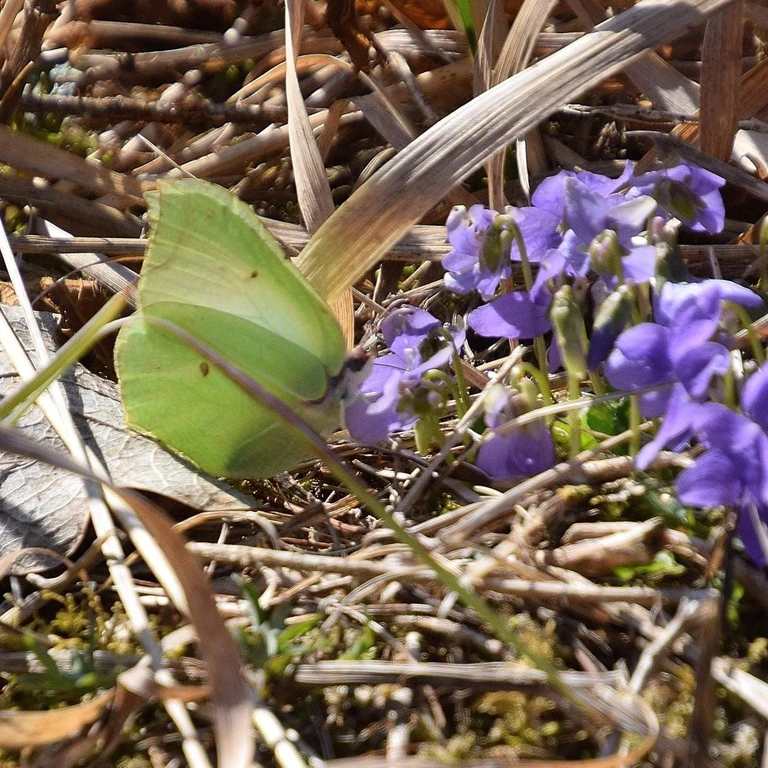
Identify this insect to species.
Gonepteryx rhamni
